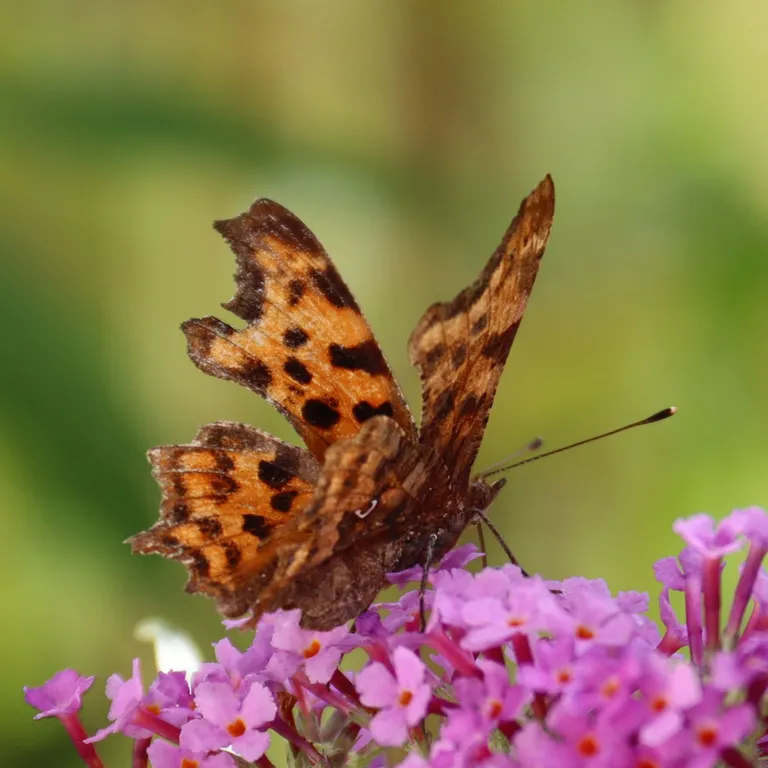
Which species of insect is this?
Polygonia c-album
